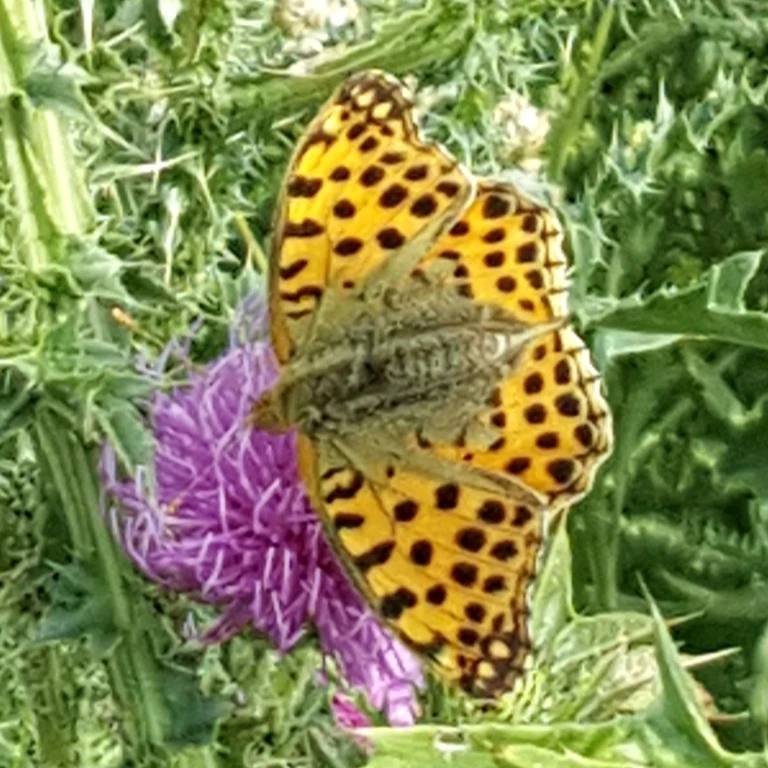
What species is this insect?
Issoria lathonia
